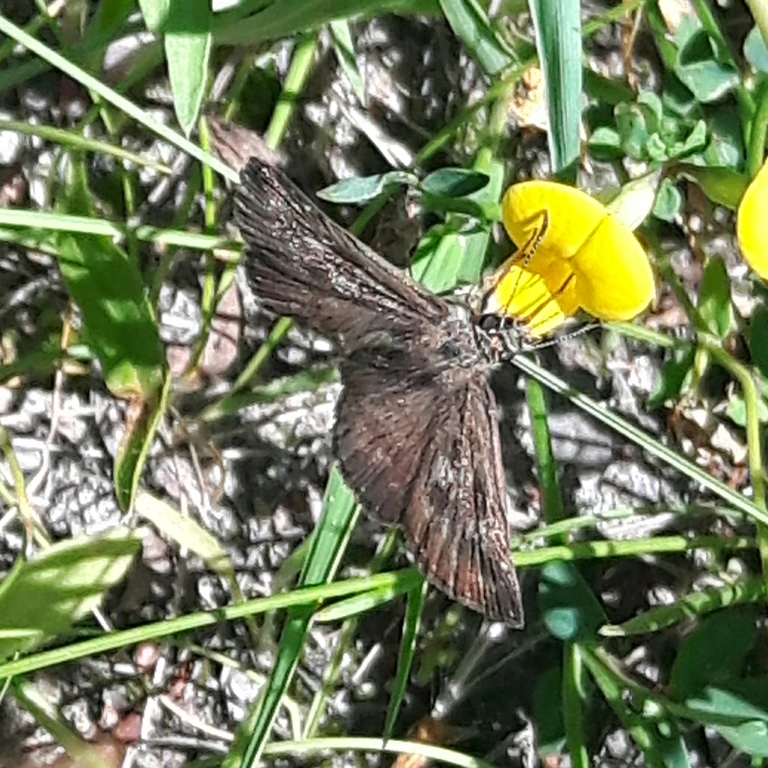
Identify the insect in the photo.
Erynnis tages
